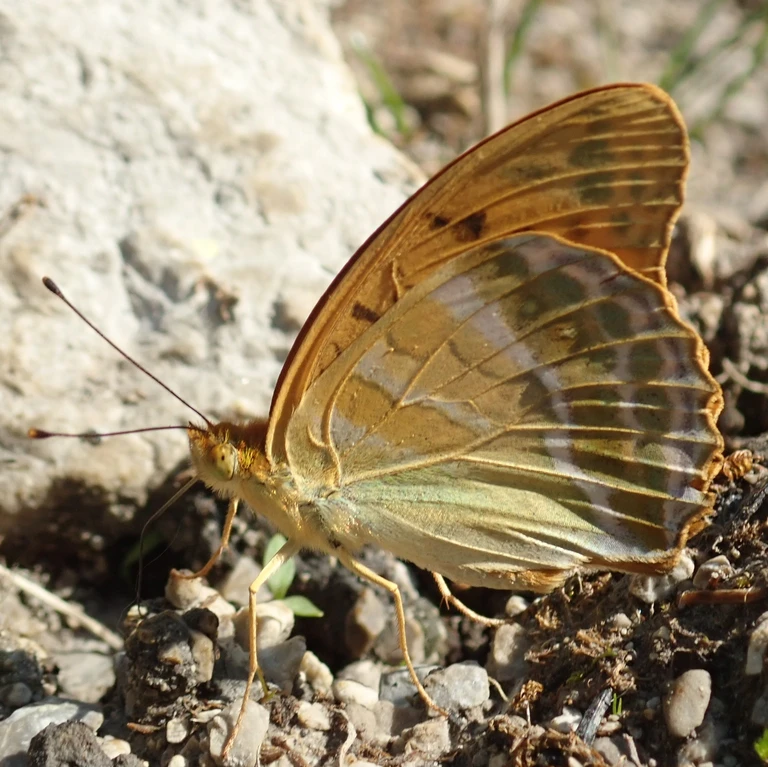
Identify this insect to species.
Argynnis paphia
